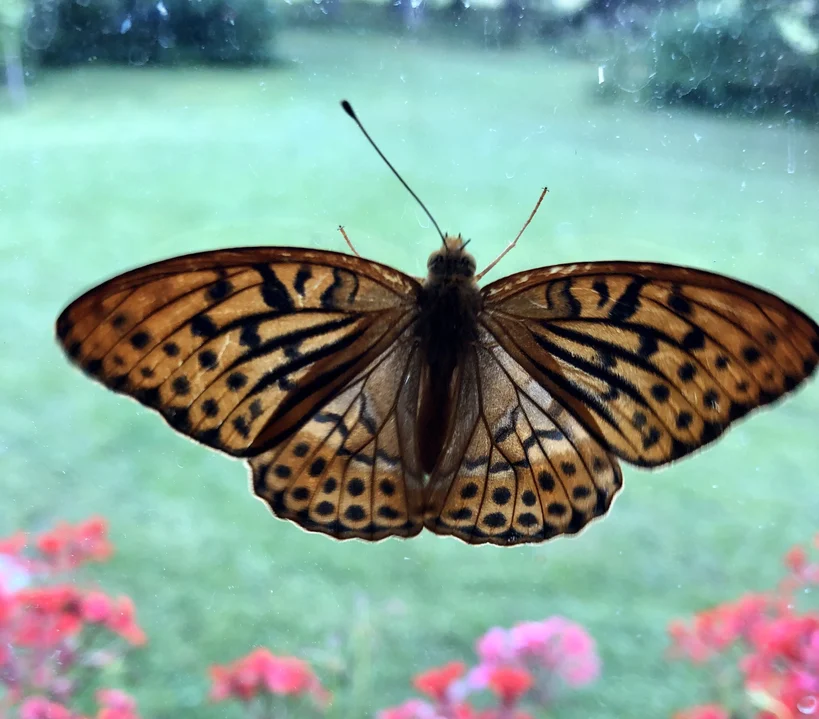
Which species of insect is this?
Argynnis paphia
